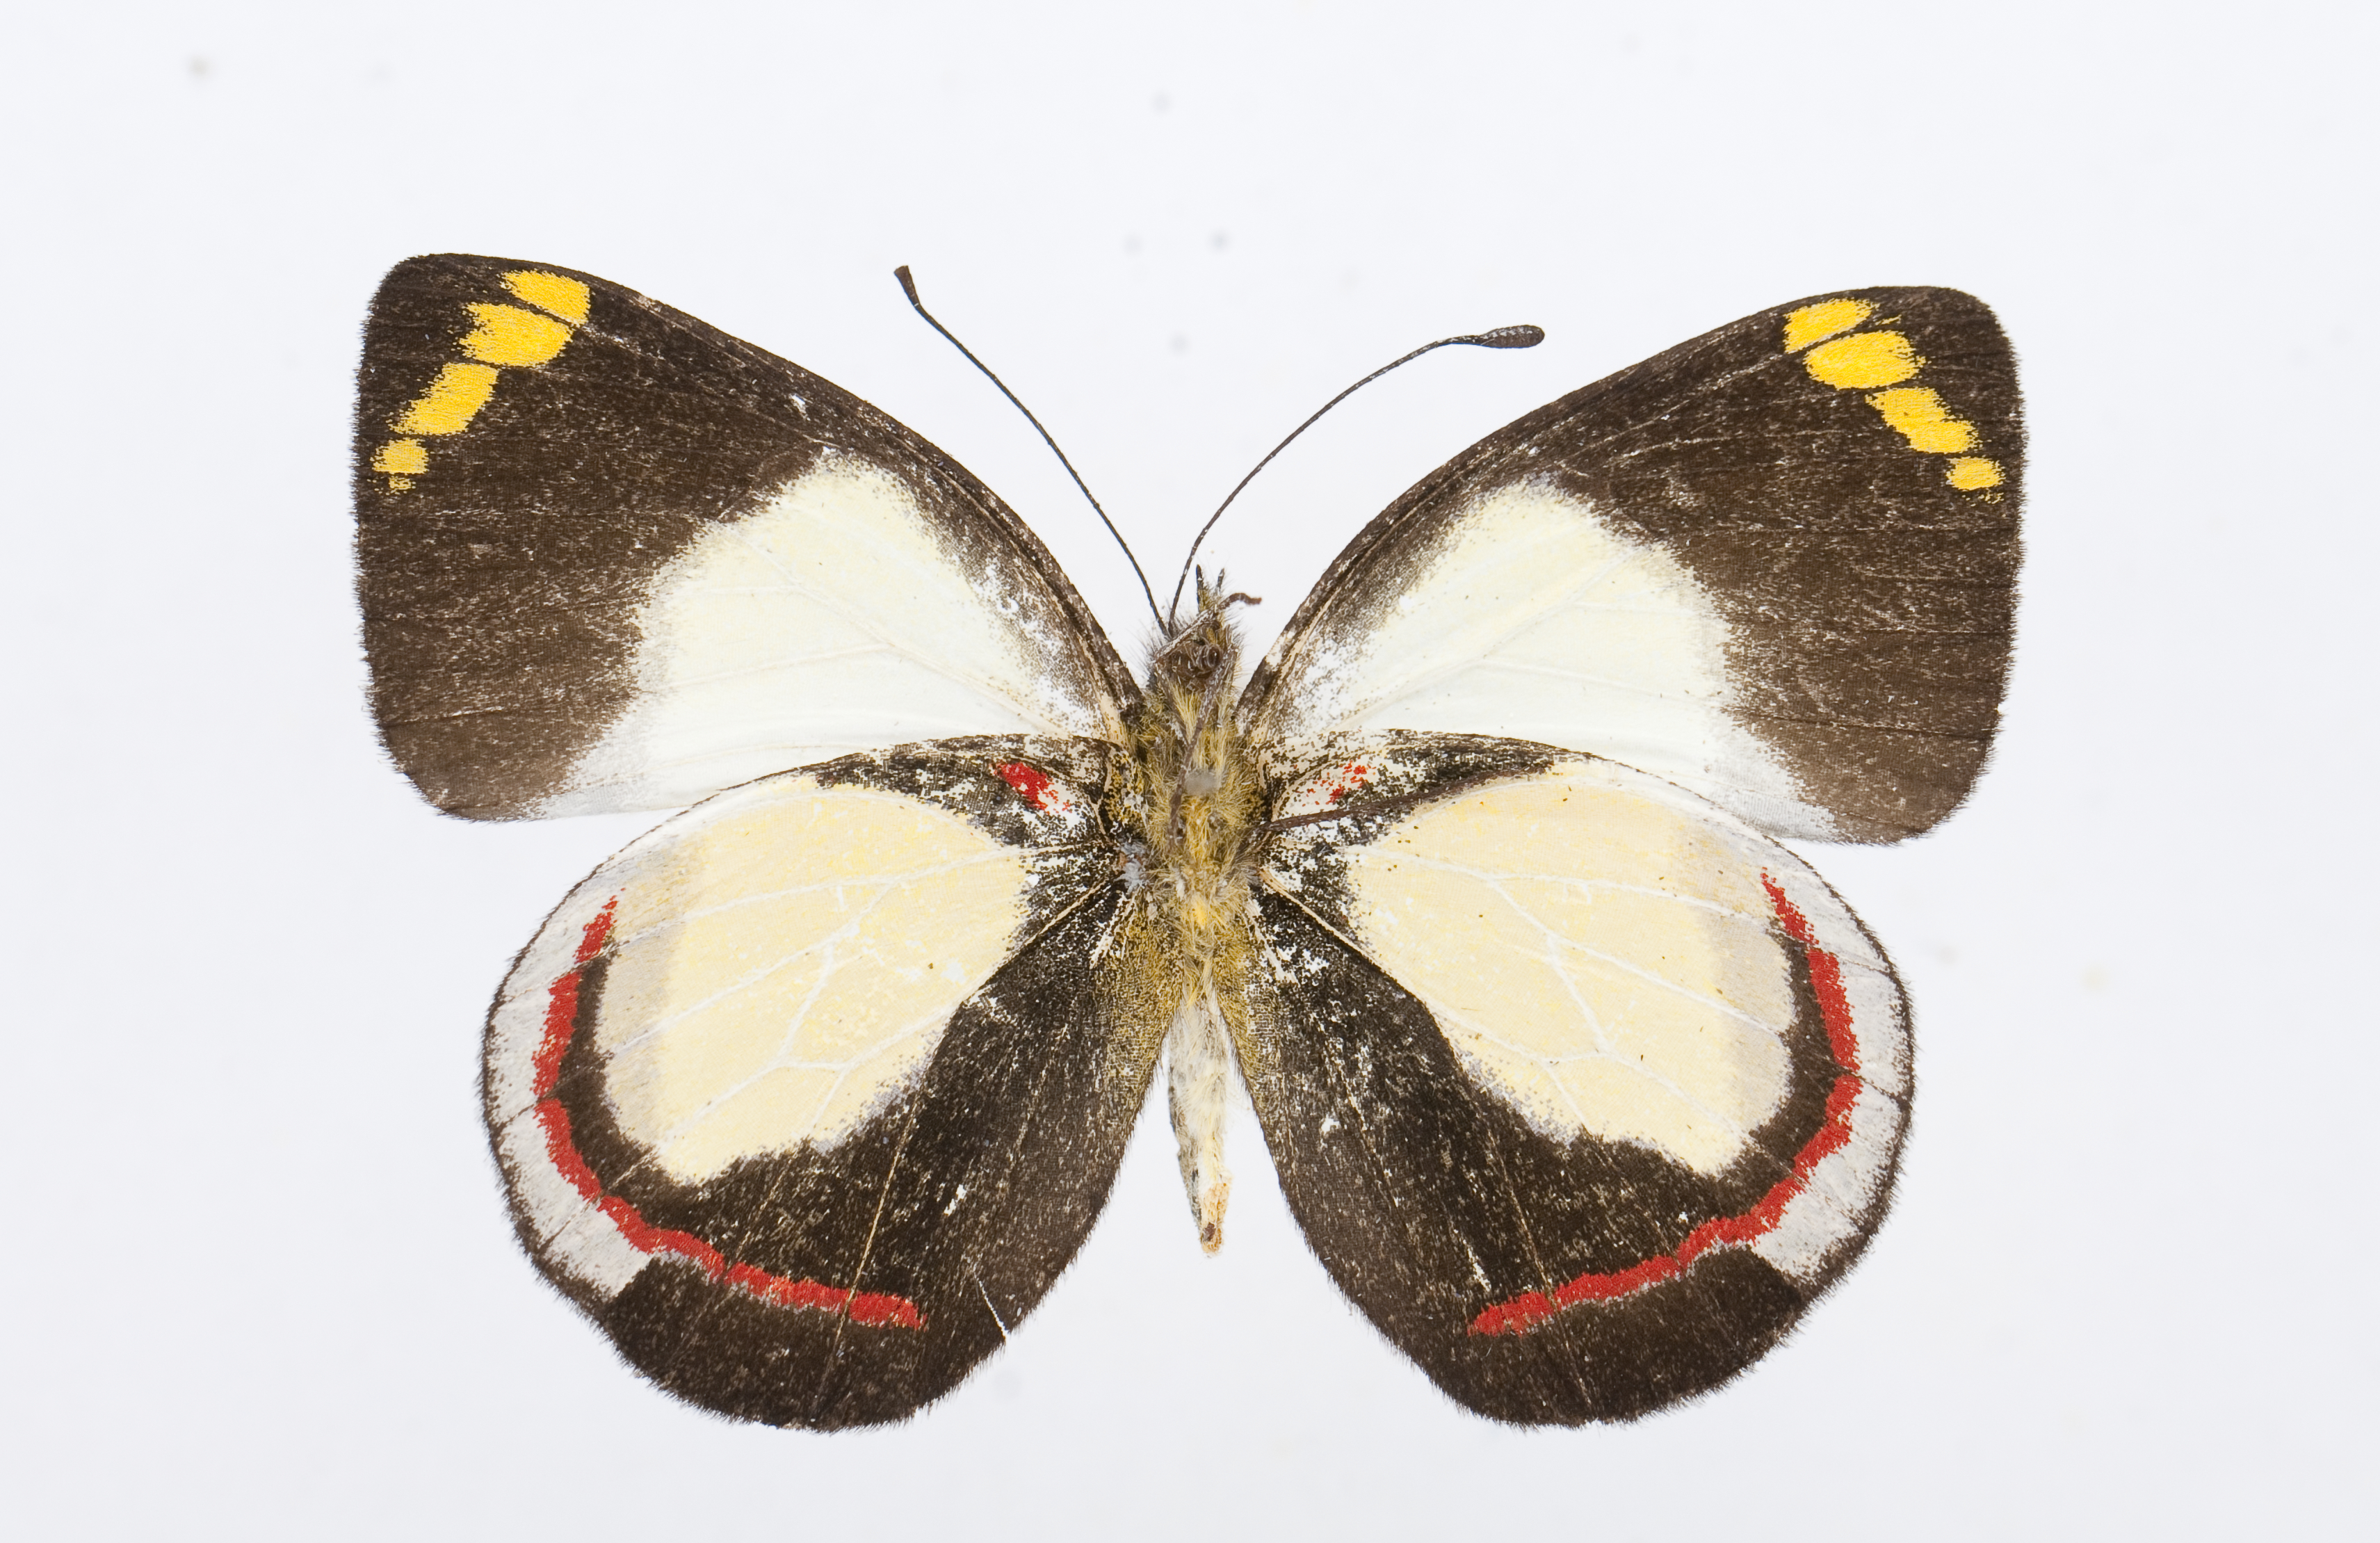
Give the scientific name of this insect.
Delias dixeyi
